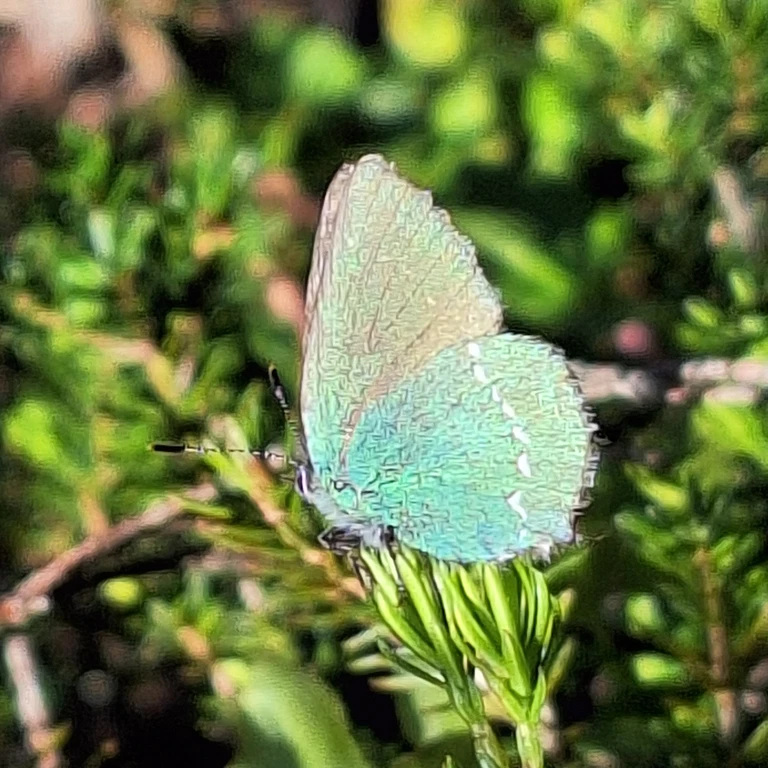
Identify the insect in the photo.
Callophrys rubi
